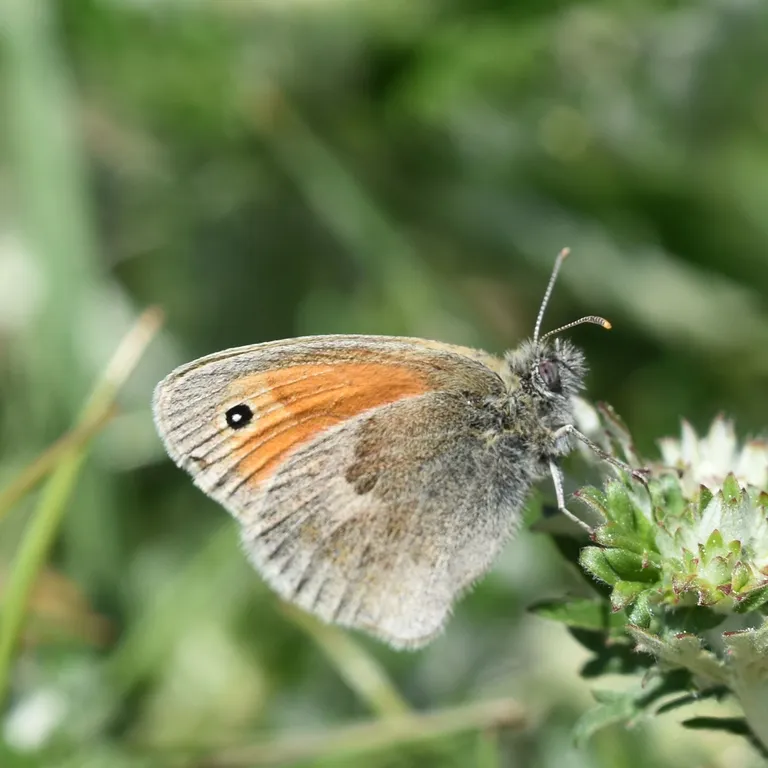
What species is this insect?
Coenonympha pamphilus
